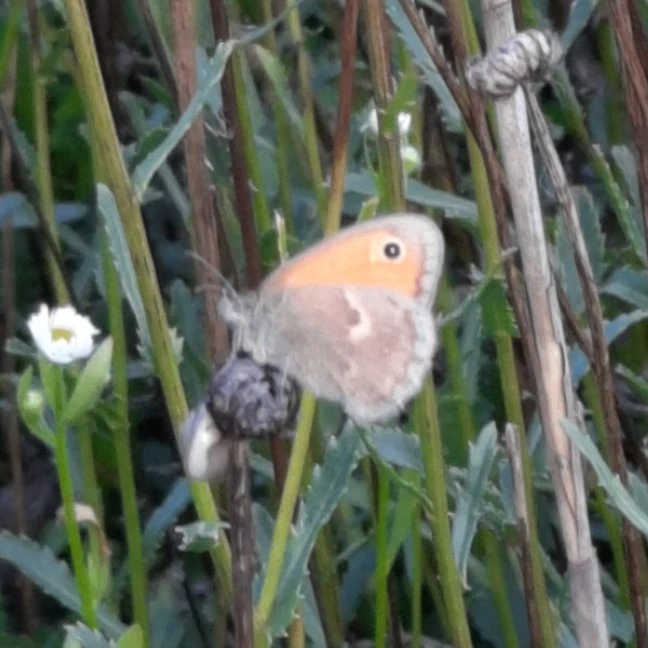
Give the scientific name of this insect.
Coenonympha pamphilus
